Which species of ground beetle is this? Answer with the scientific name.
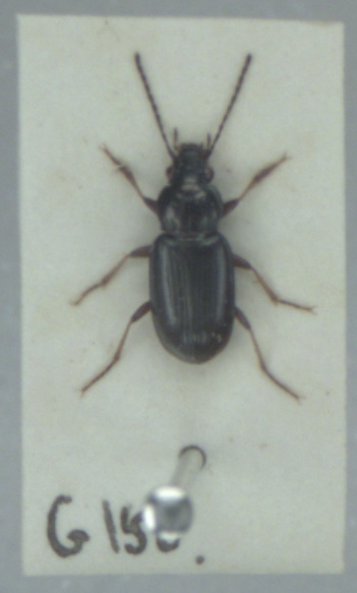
Pogonus chalceus
